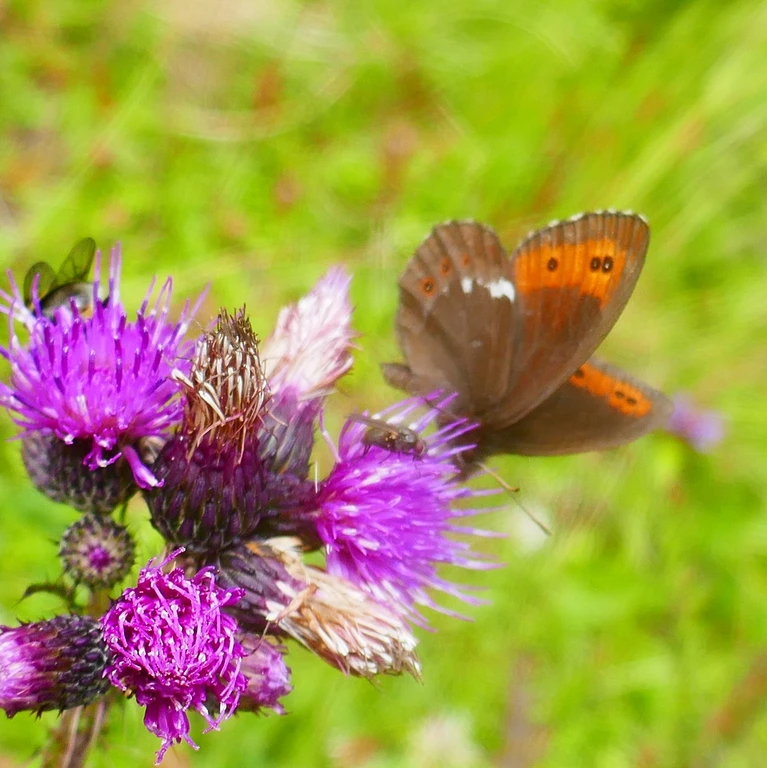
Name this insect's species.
Erebia ligea
